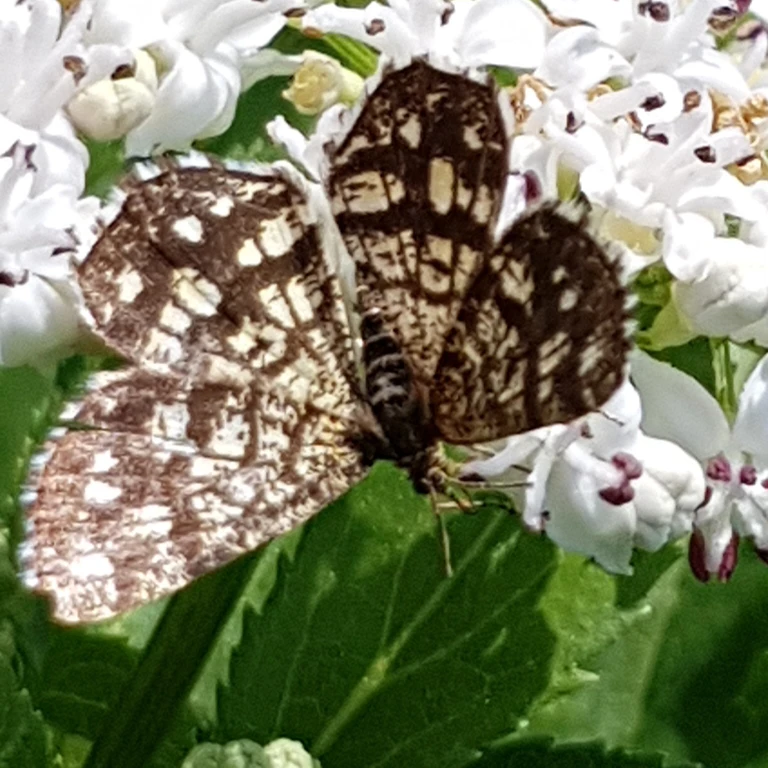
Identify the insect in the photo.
Chiasmia clathrata
